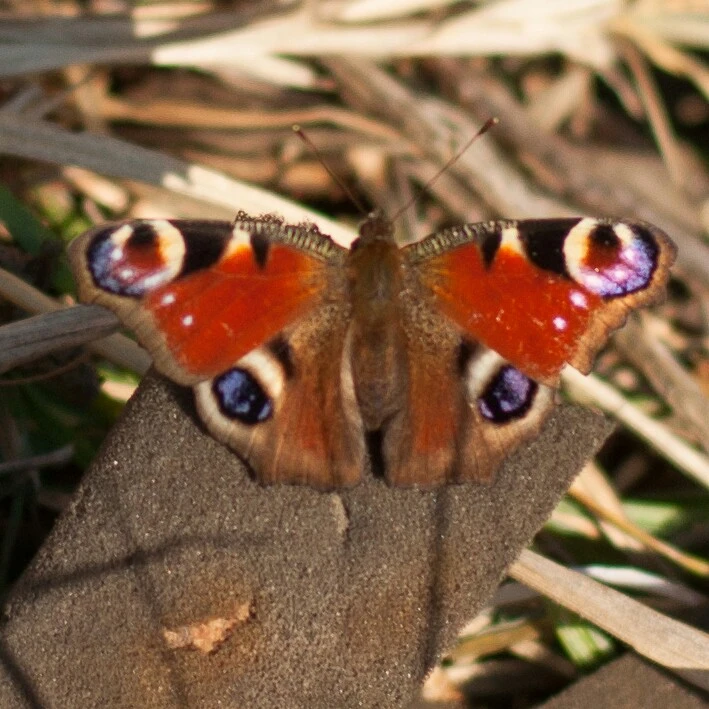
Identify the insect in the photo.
Aglais io
